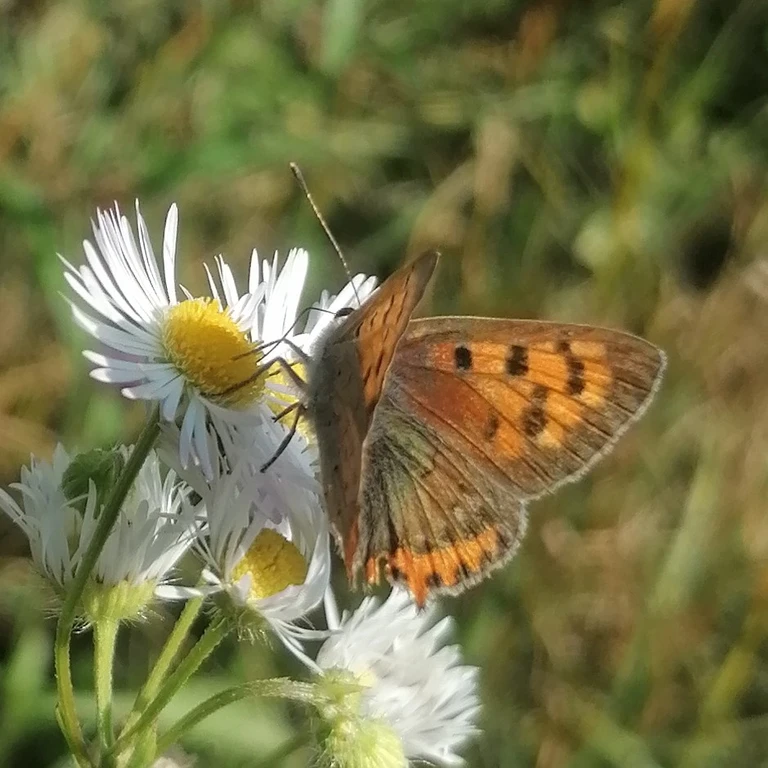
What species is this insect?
Lycaena phlaeas
